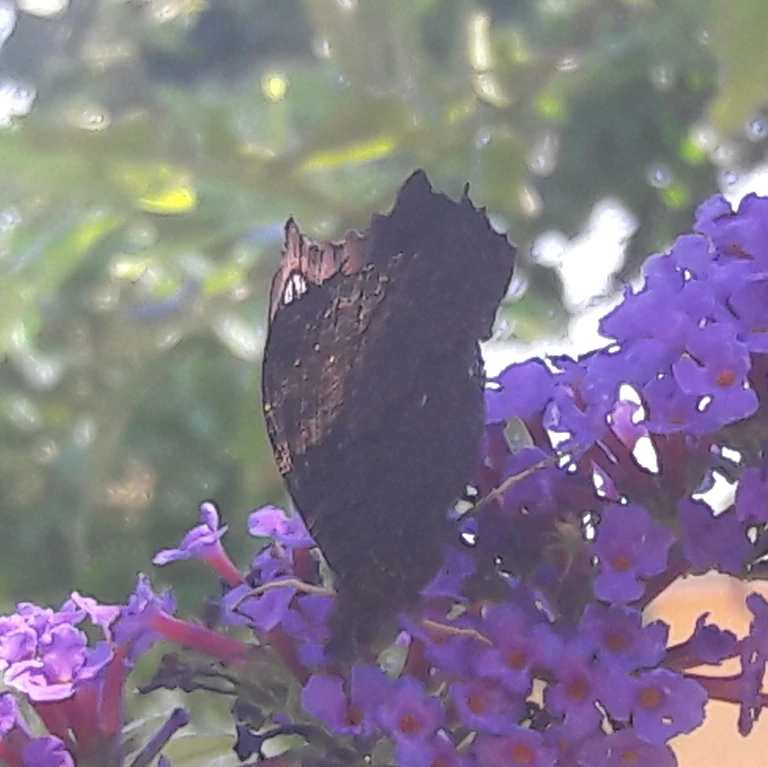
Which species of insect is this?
Aglais io
